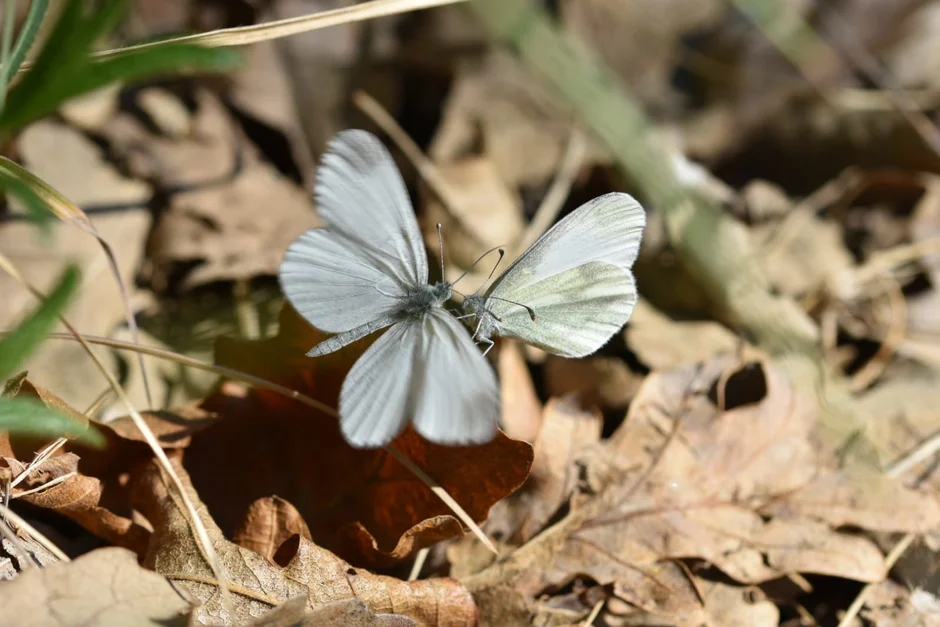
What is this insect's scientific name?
Leptidea sinapis/juvernica
